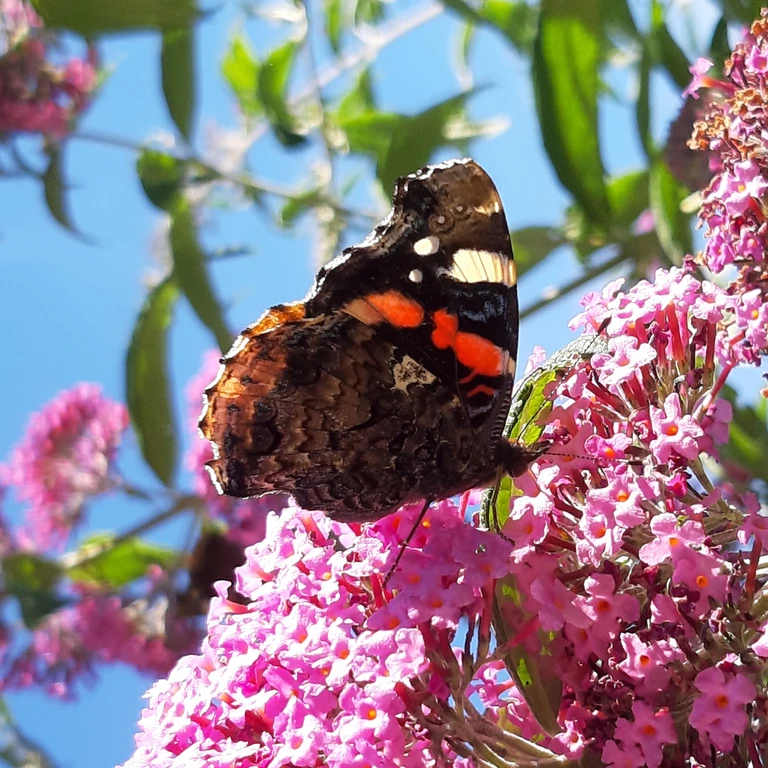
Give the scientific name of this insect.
Vanessa atalanta
